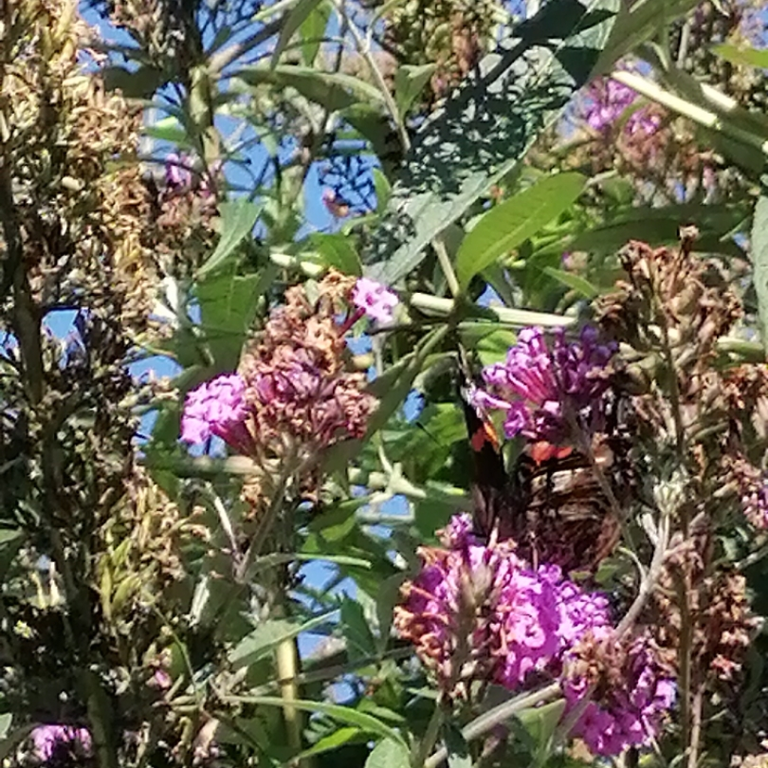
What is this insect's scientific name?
Vanessa atalanta
